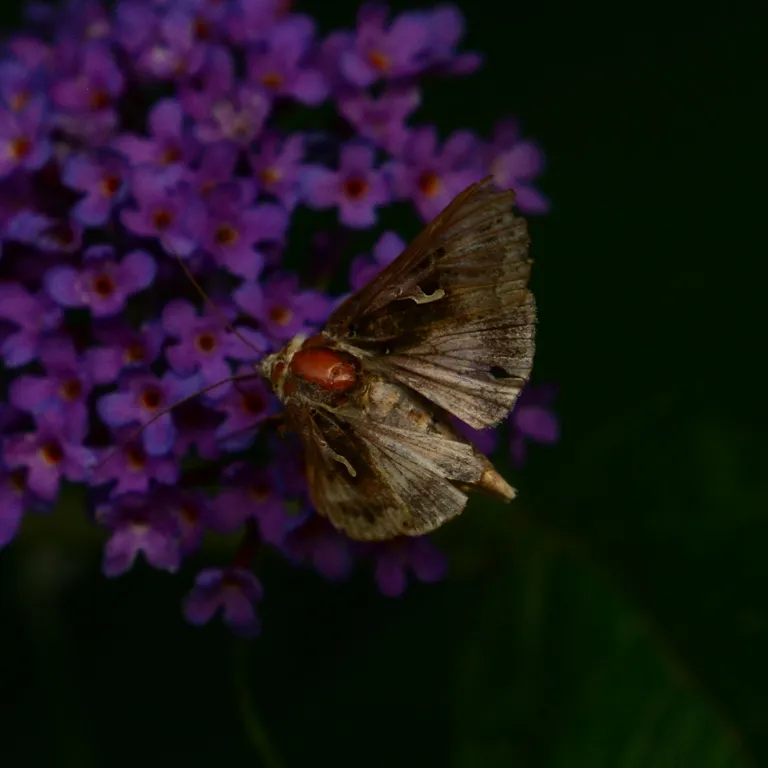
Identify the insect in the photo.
Autographa gamma
